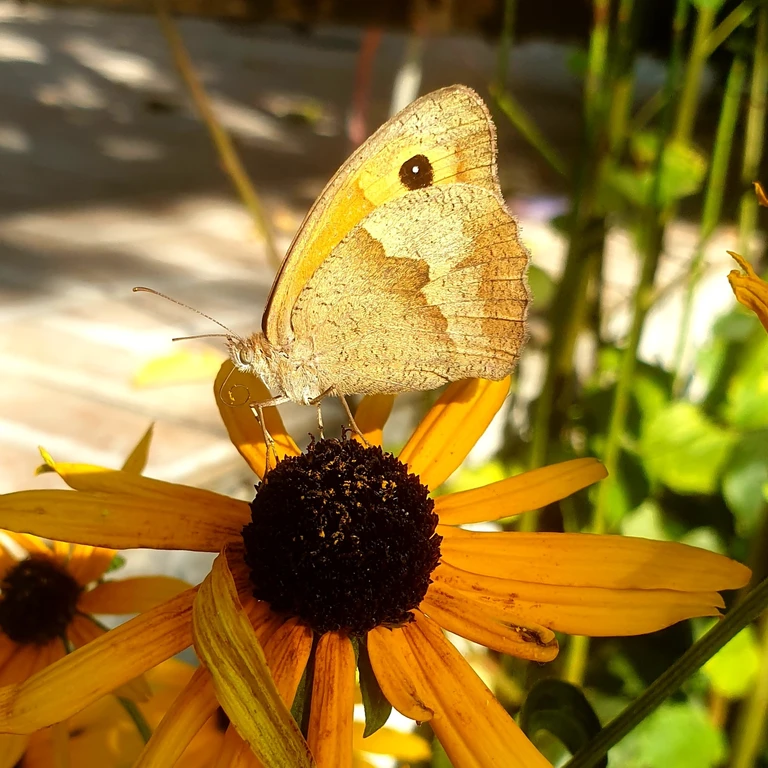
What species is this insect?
Maniola jurtina
